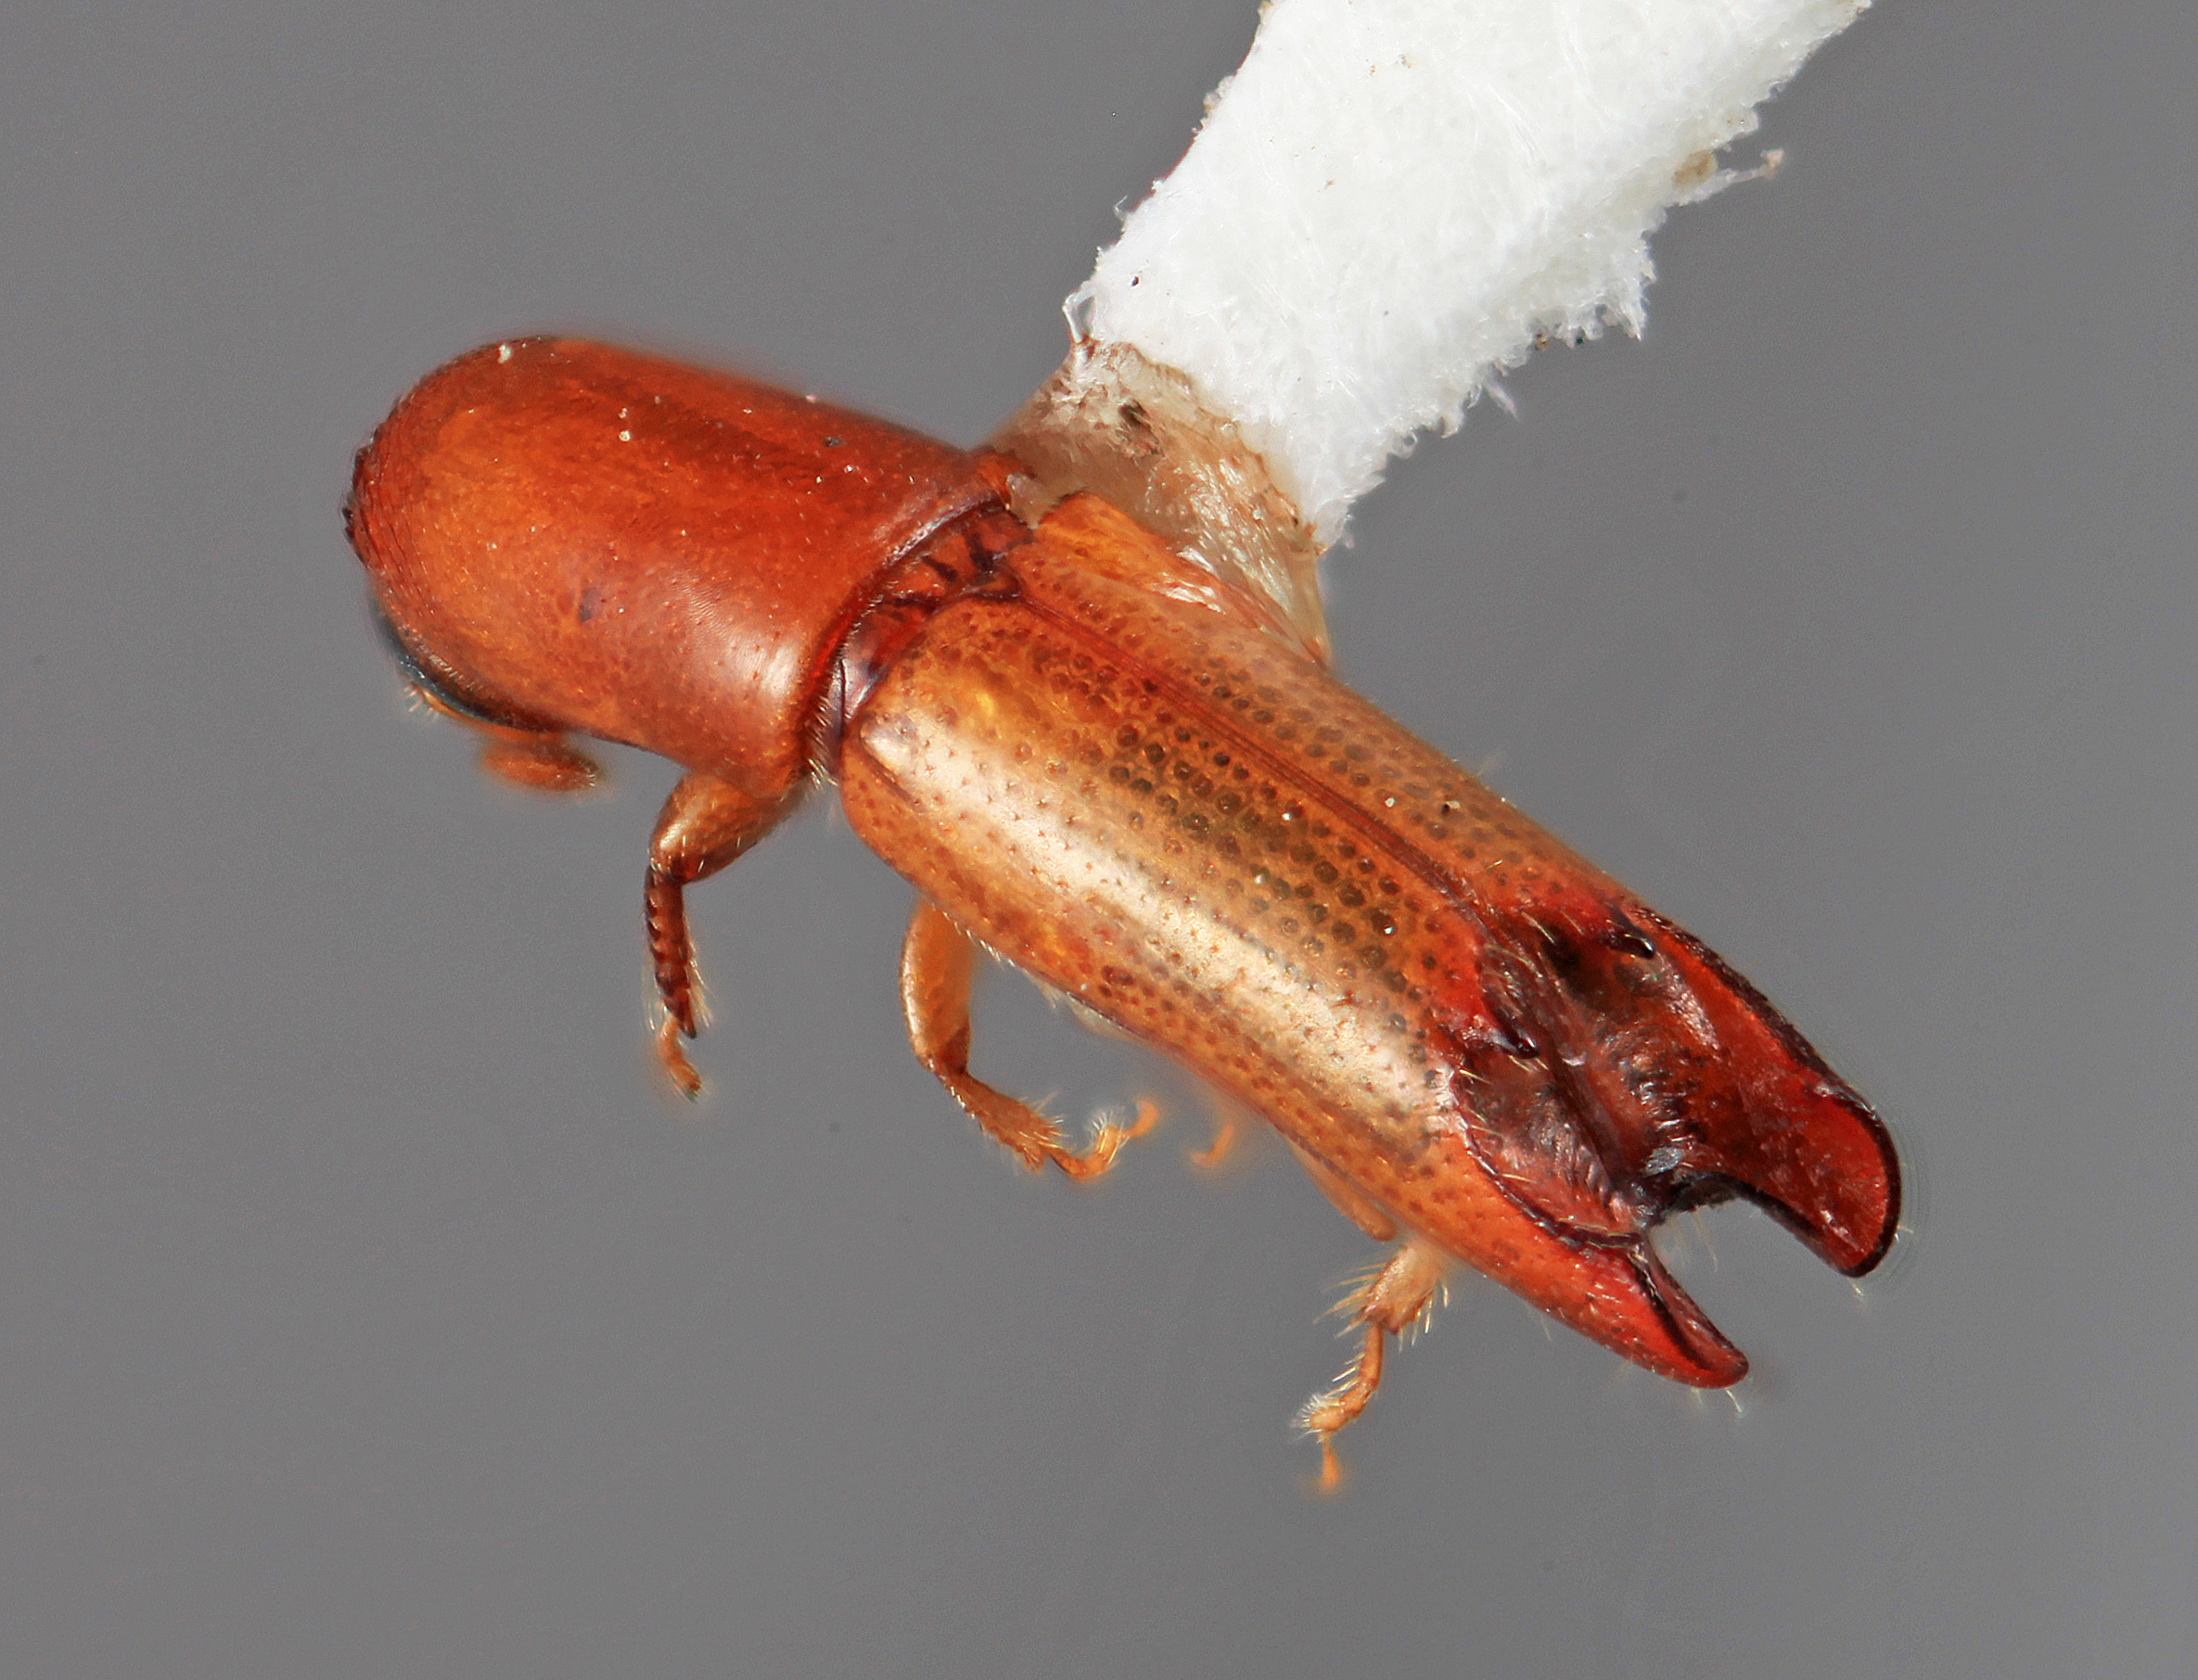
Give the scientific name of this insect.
Amphicranus cracens
